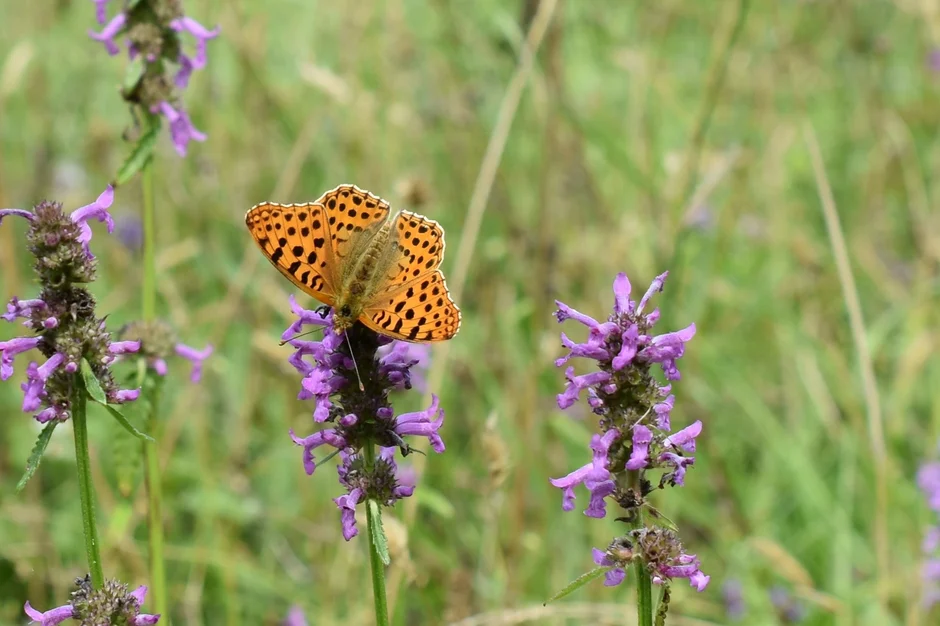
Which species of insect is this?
Issoria lathonia
